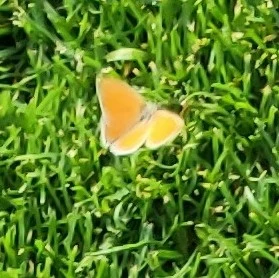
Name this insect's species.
Coenonympha pamphilus
